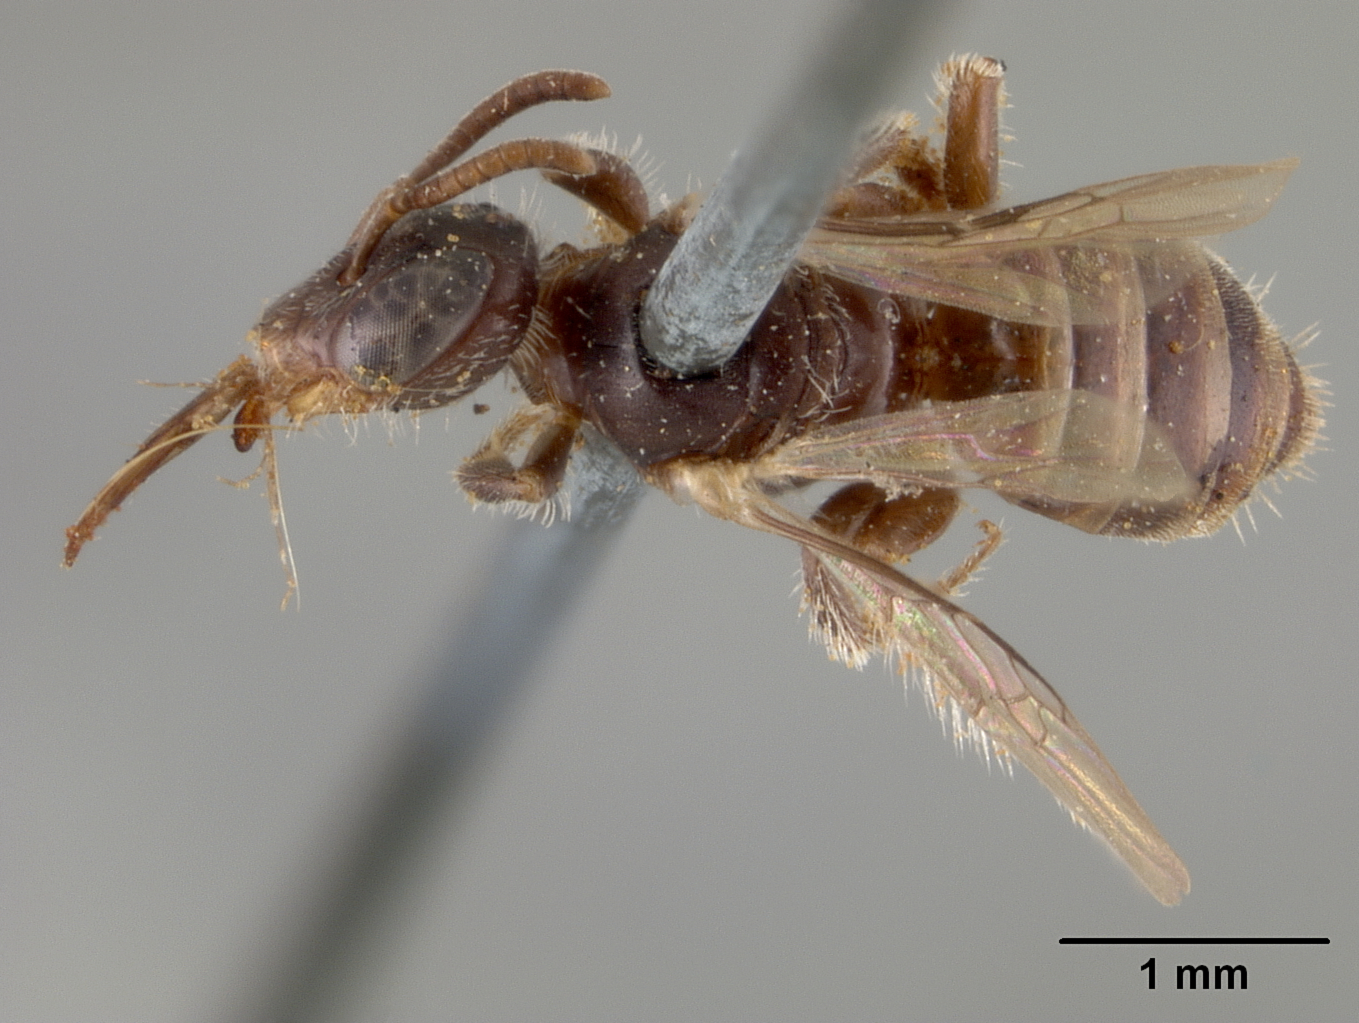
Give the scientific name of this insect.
Perdita solitaria
